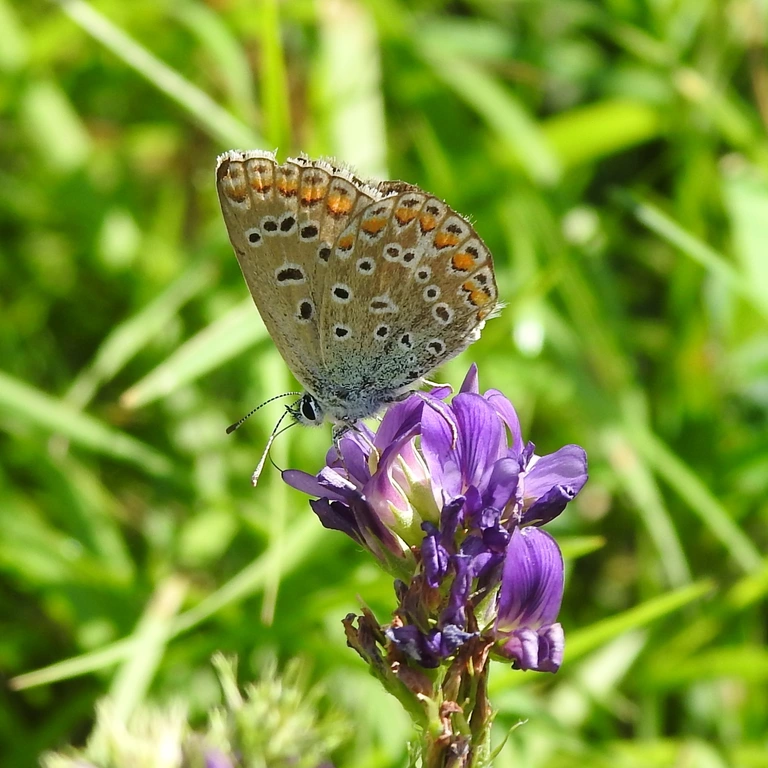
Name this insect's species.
Polyommatus icarus
